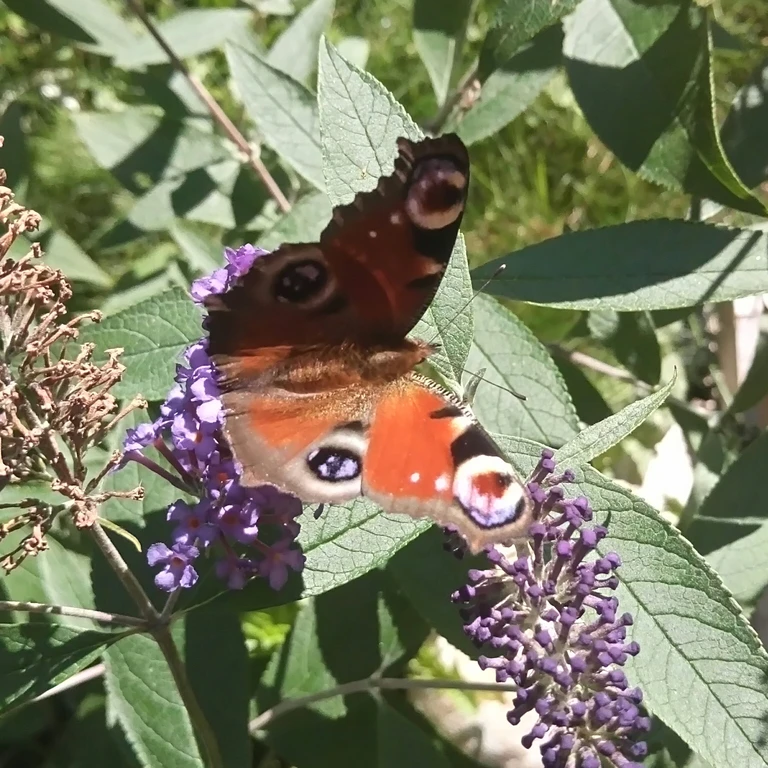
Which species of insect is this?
Aglais io
